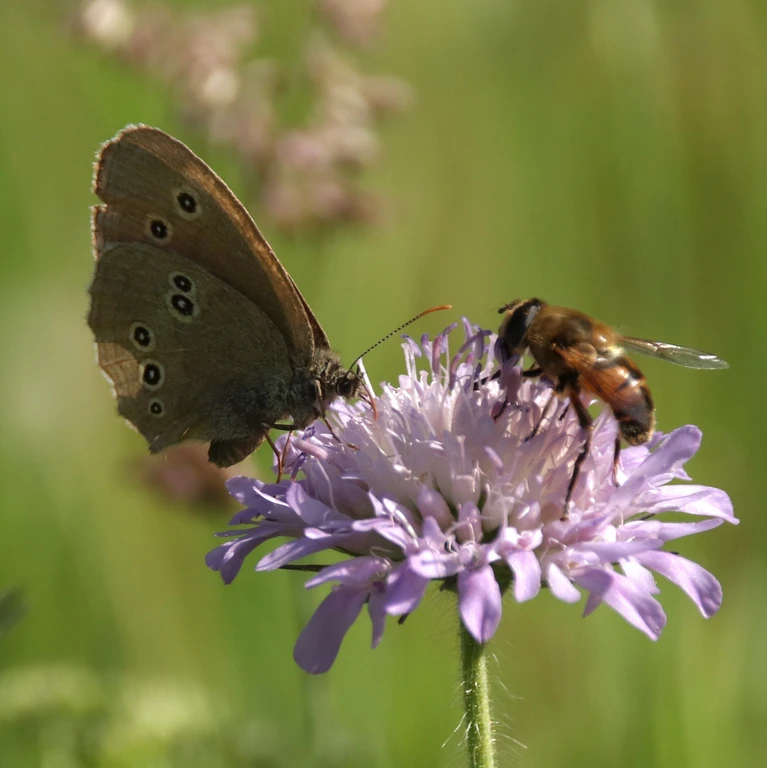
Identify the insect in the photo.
Aphantopus hyperantus
